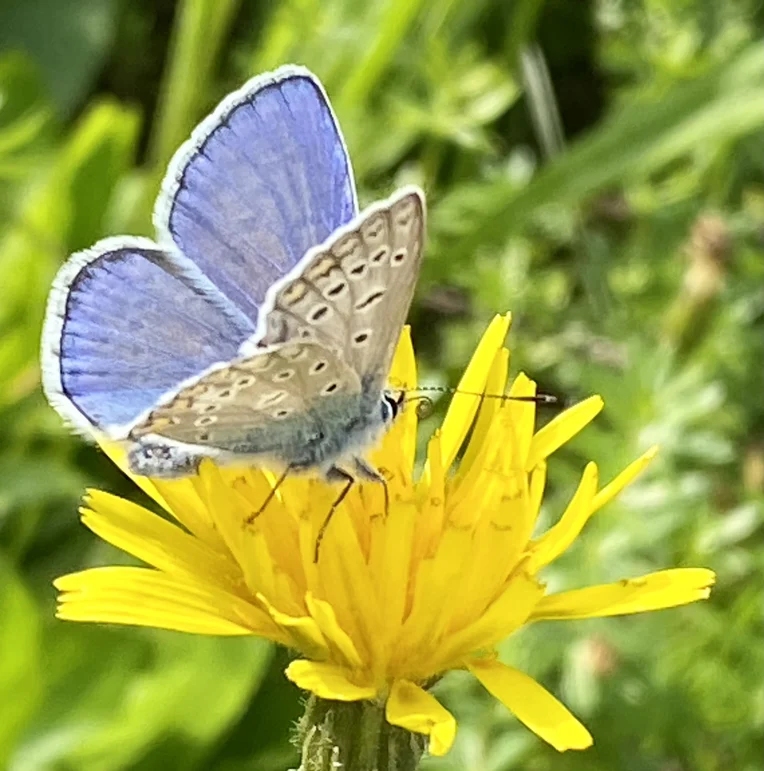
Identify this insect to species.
Polyommatus icarus
